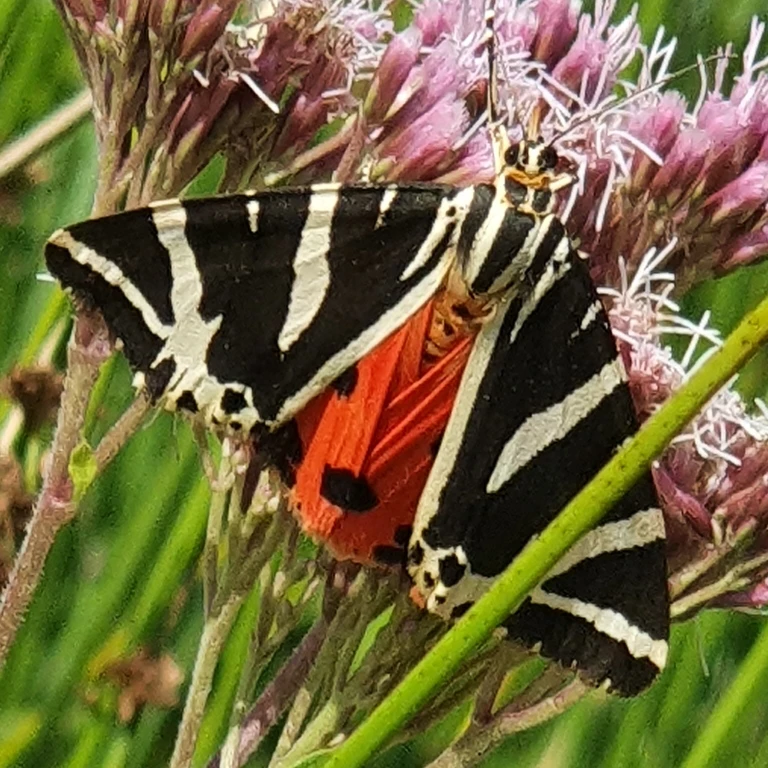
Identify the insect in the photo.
Euplagia quadripunctaria
